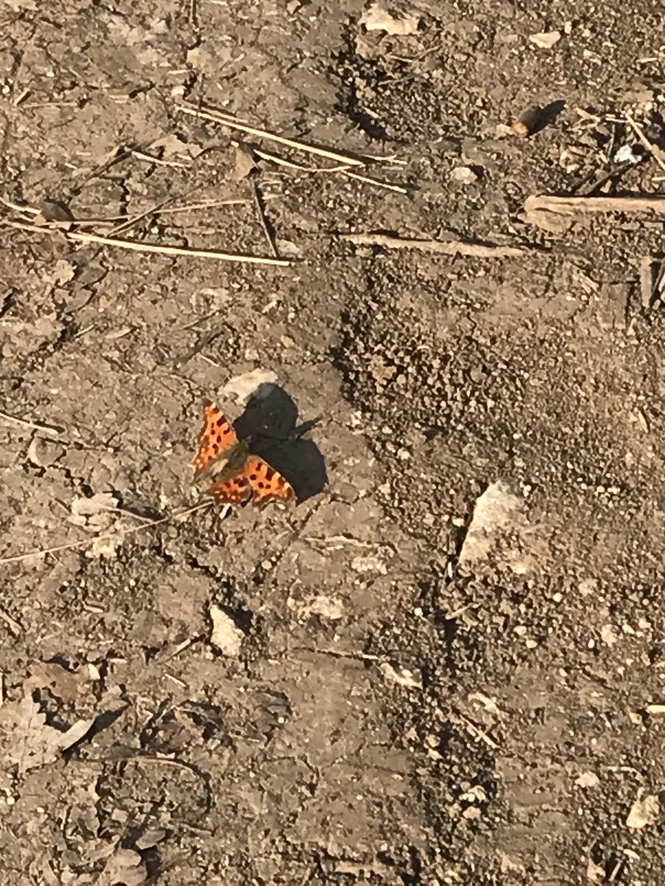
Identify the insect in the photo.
Polygonia c-album
